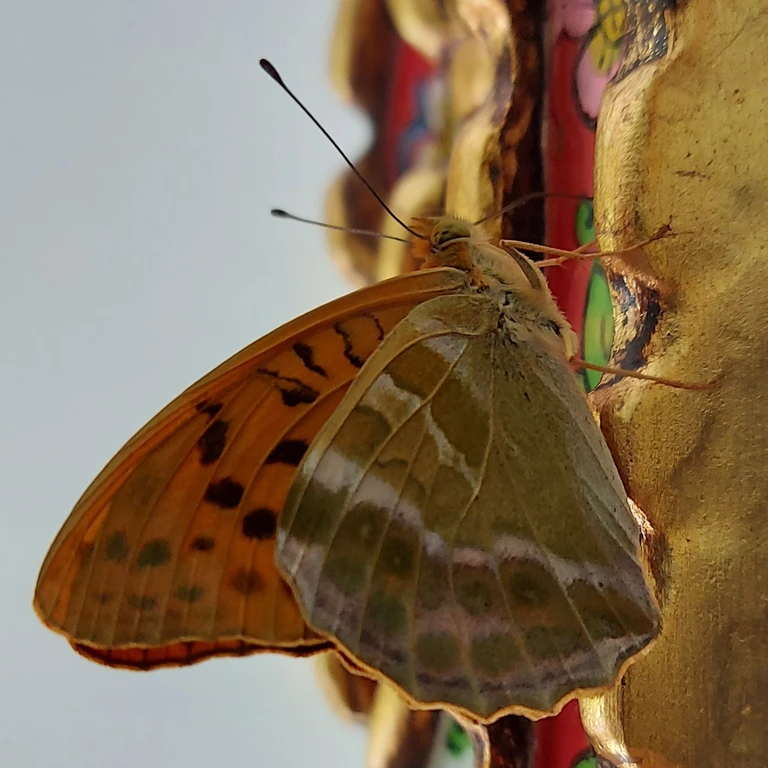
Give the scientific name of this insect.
Argynnis paphia
